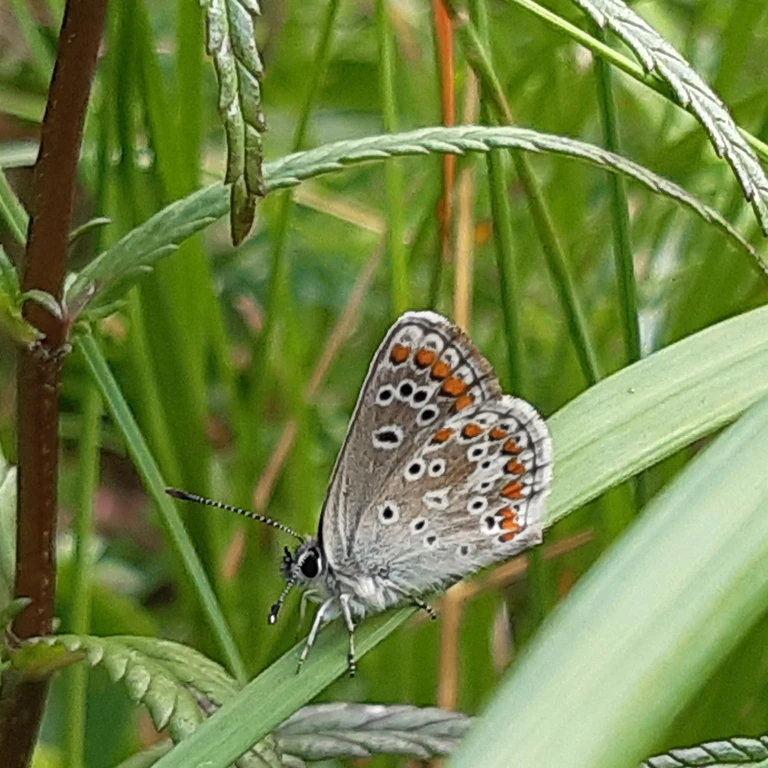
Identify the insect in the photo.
Aricia agestis/artaxerxes
